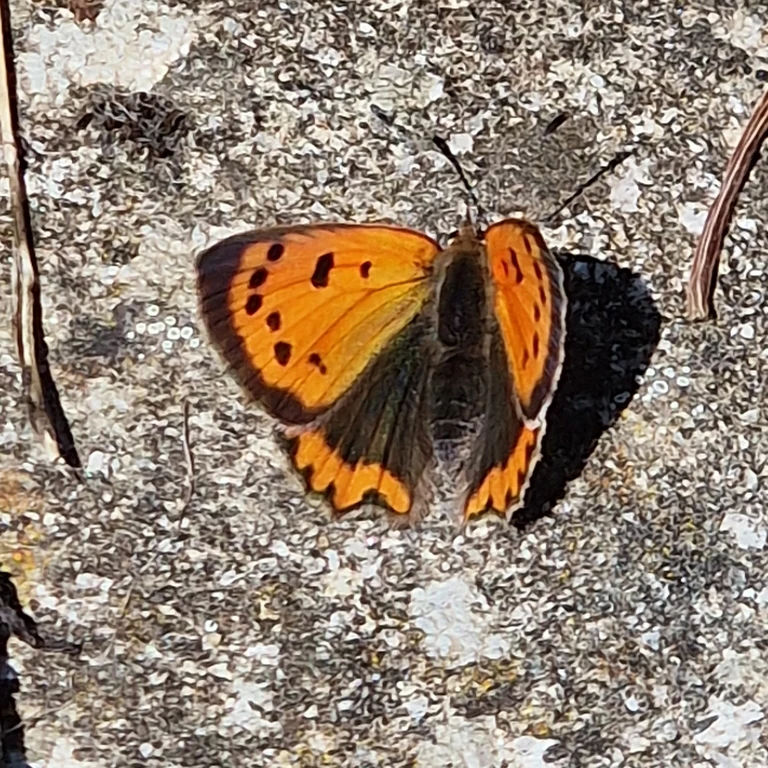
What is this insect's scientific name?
Lycaena phlaeas
